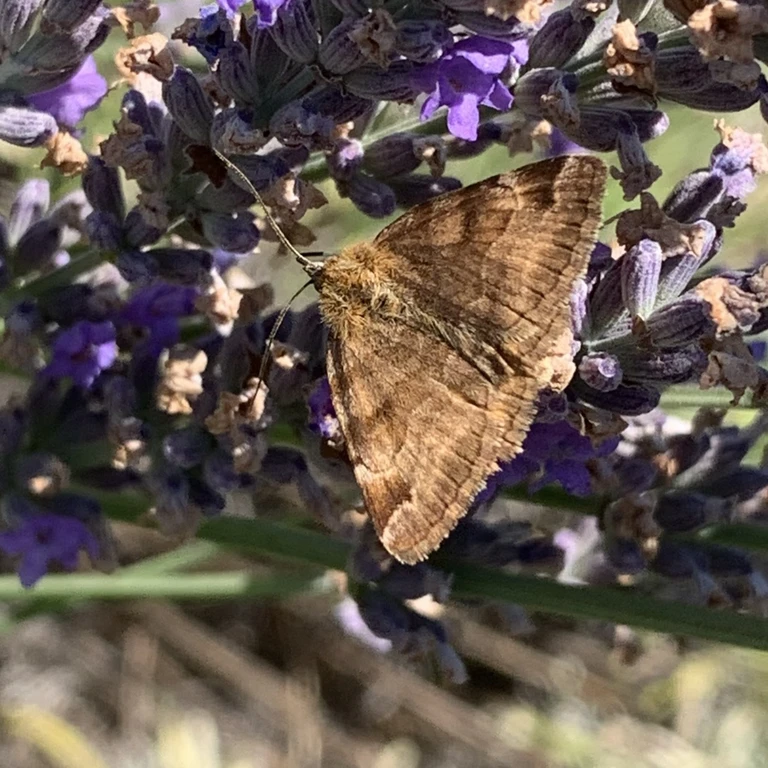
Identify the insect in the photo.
Euclidia glyphica
